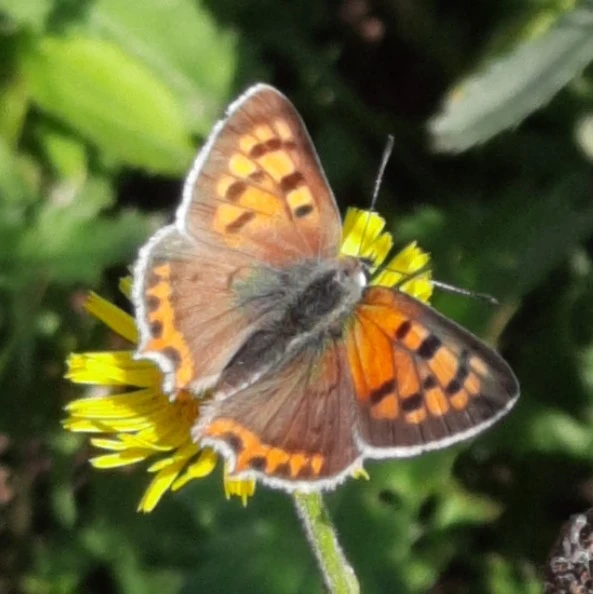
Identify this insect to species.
Lycaena phlaeas
